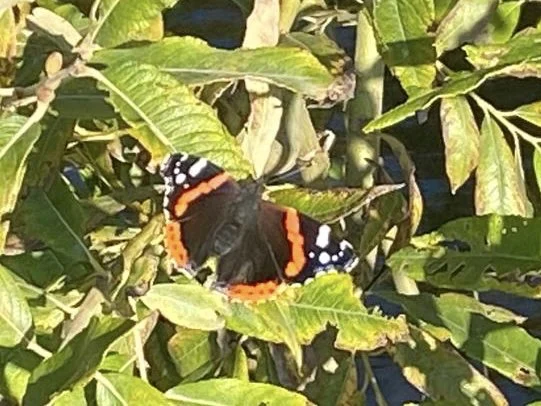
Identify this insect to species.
Vanessa atalanta
